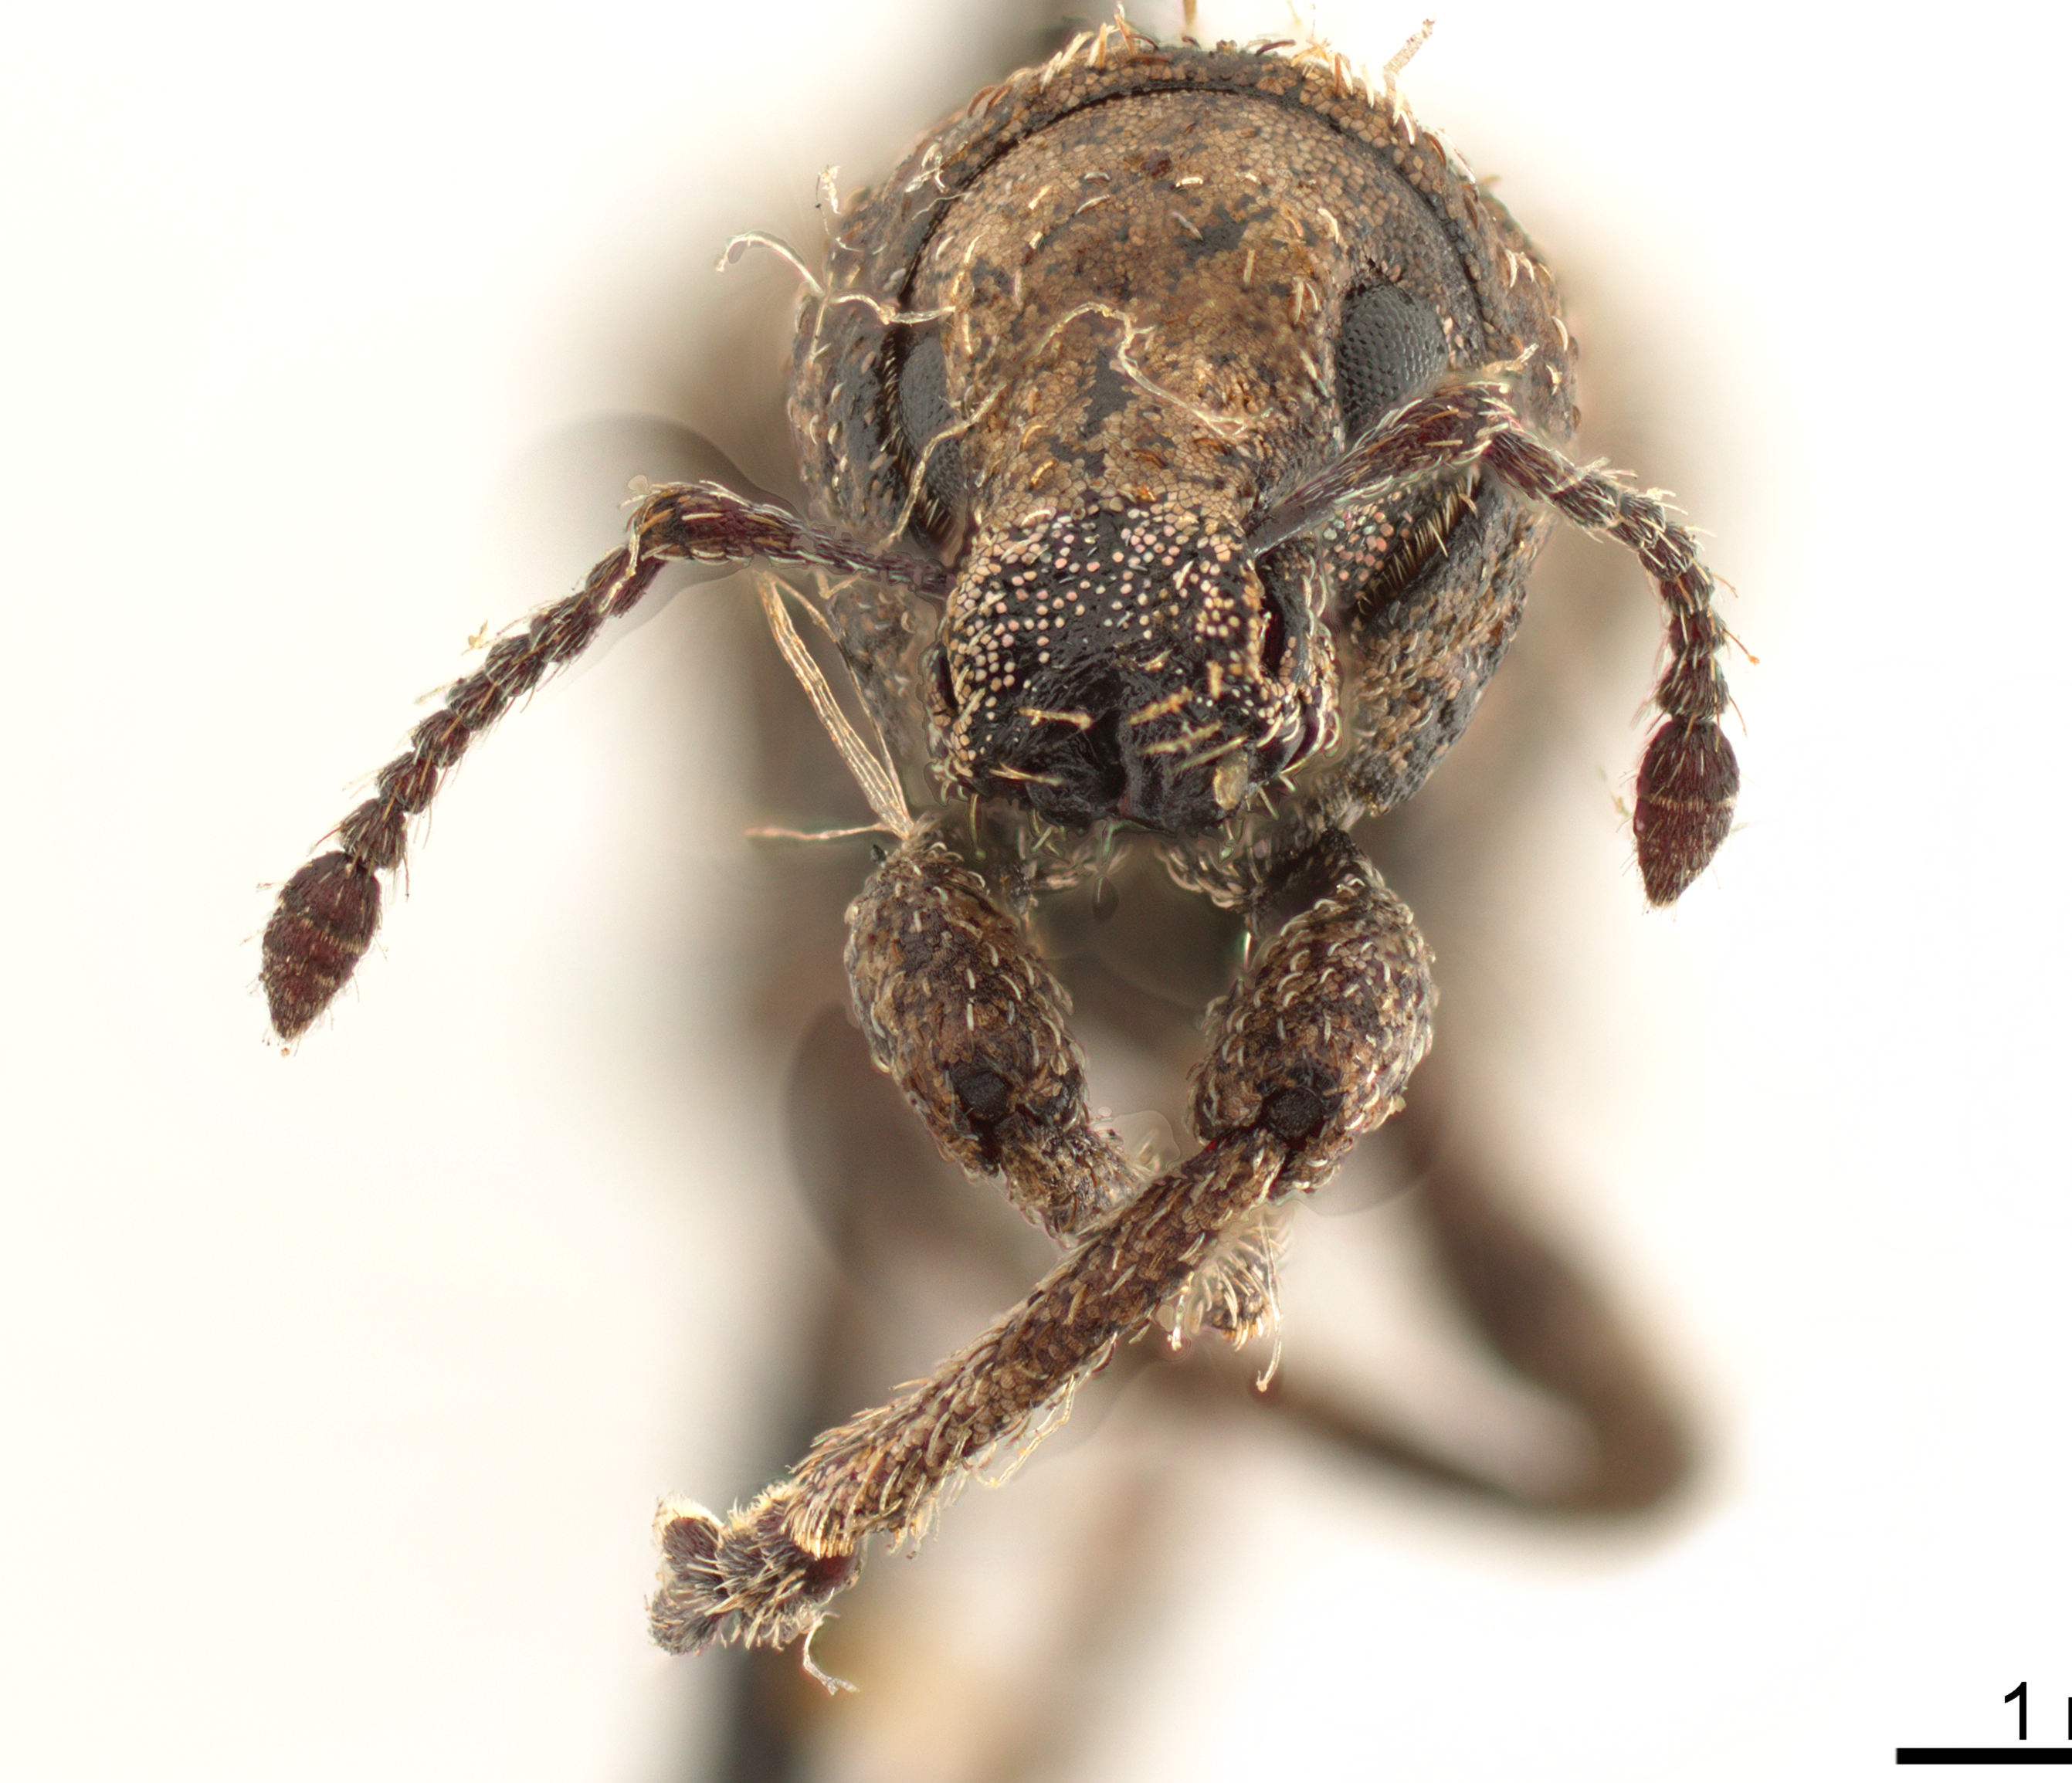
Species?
Geniocremnus laticollis
